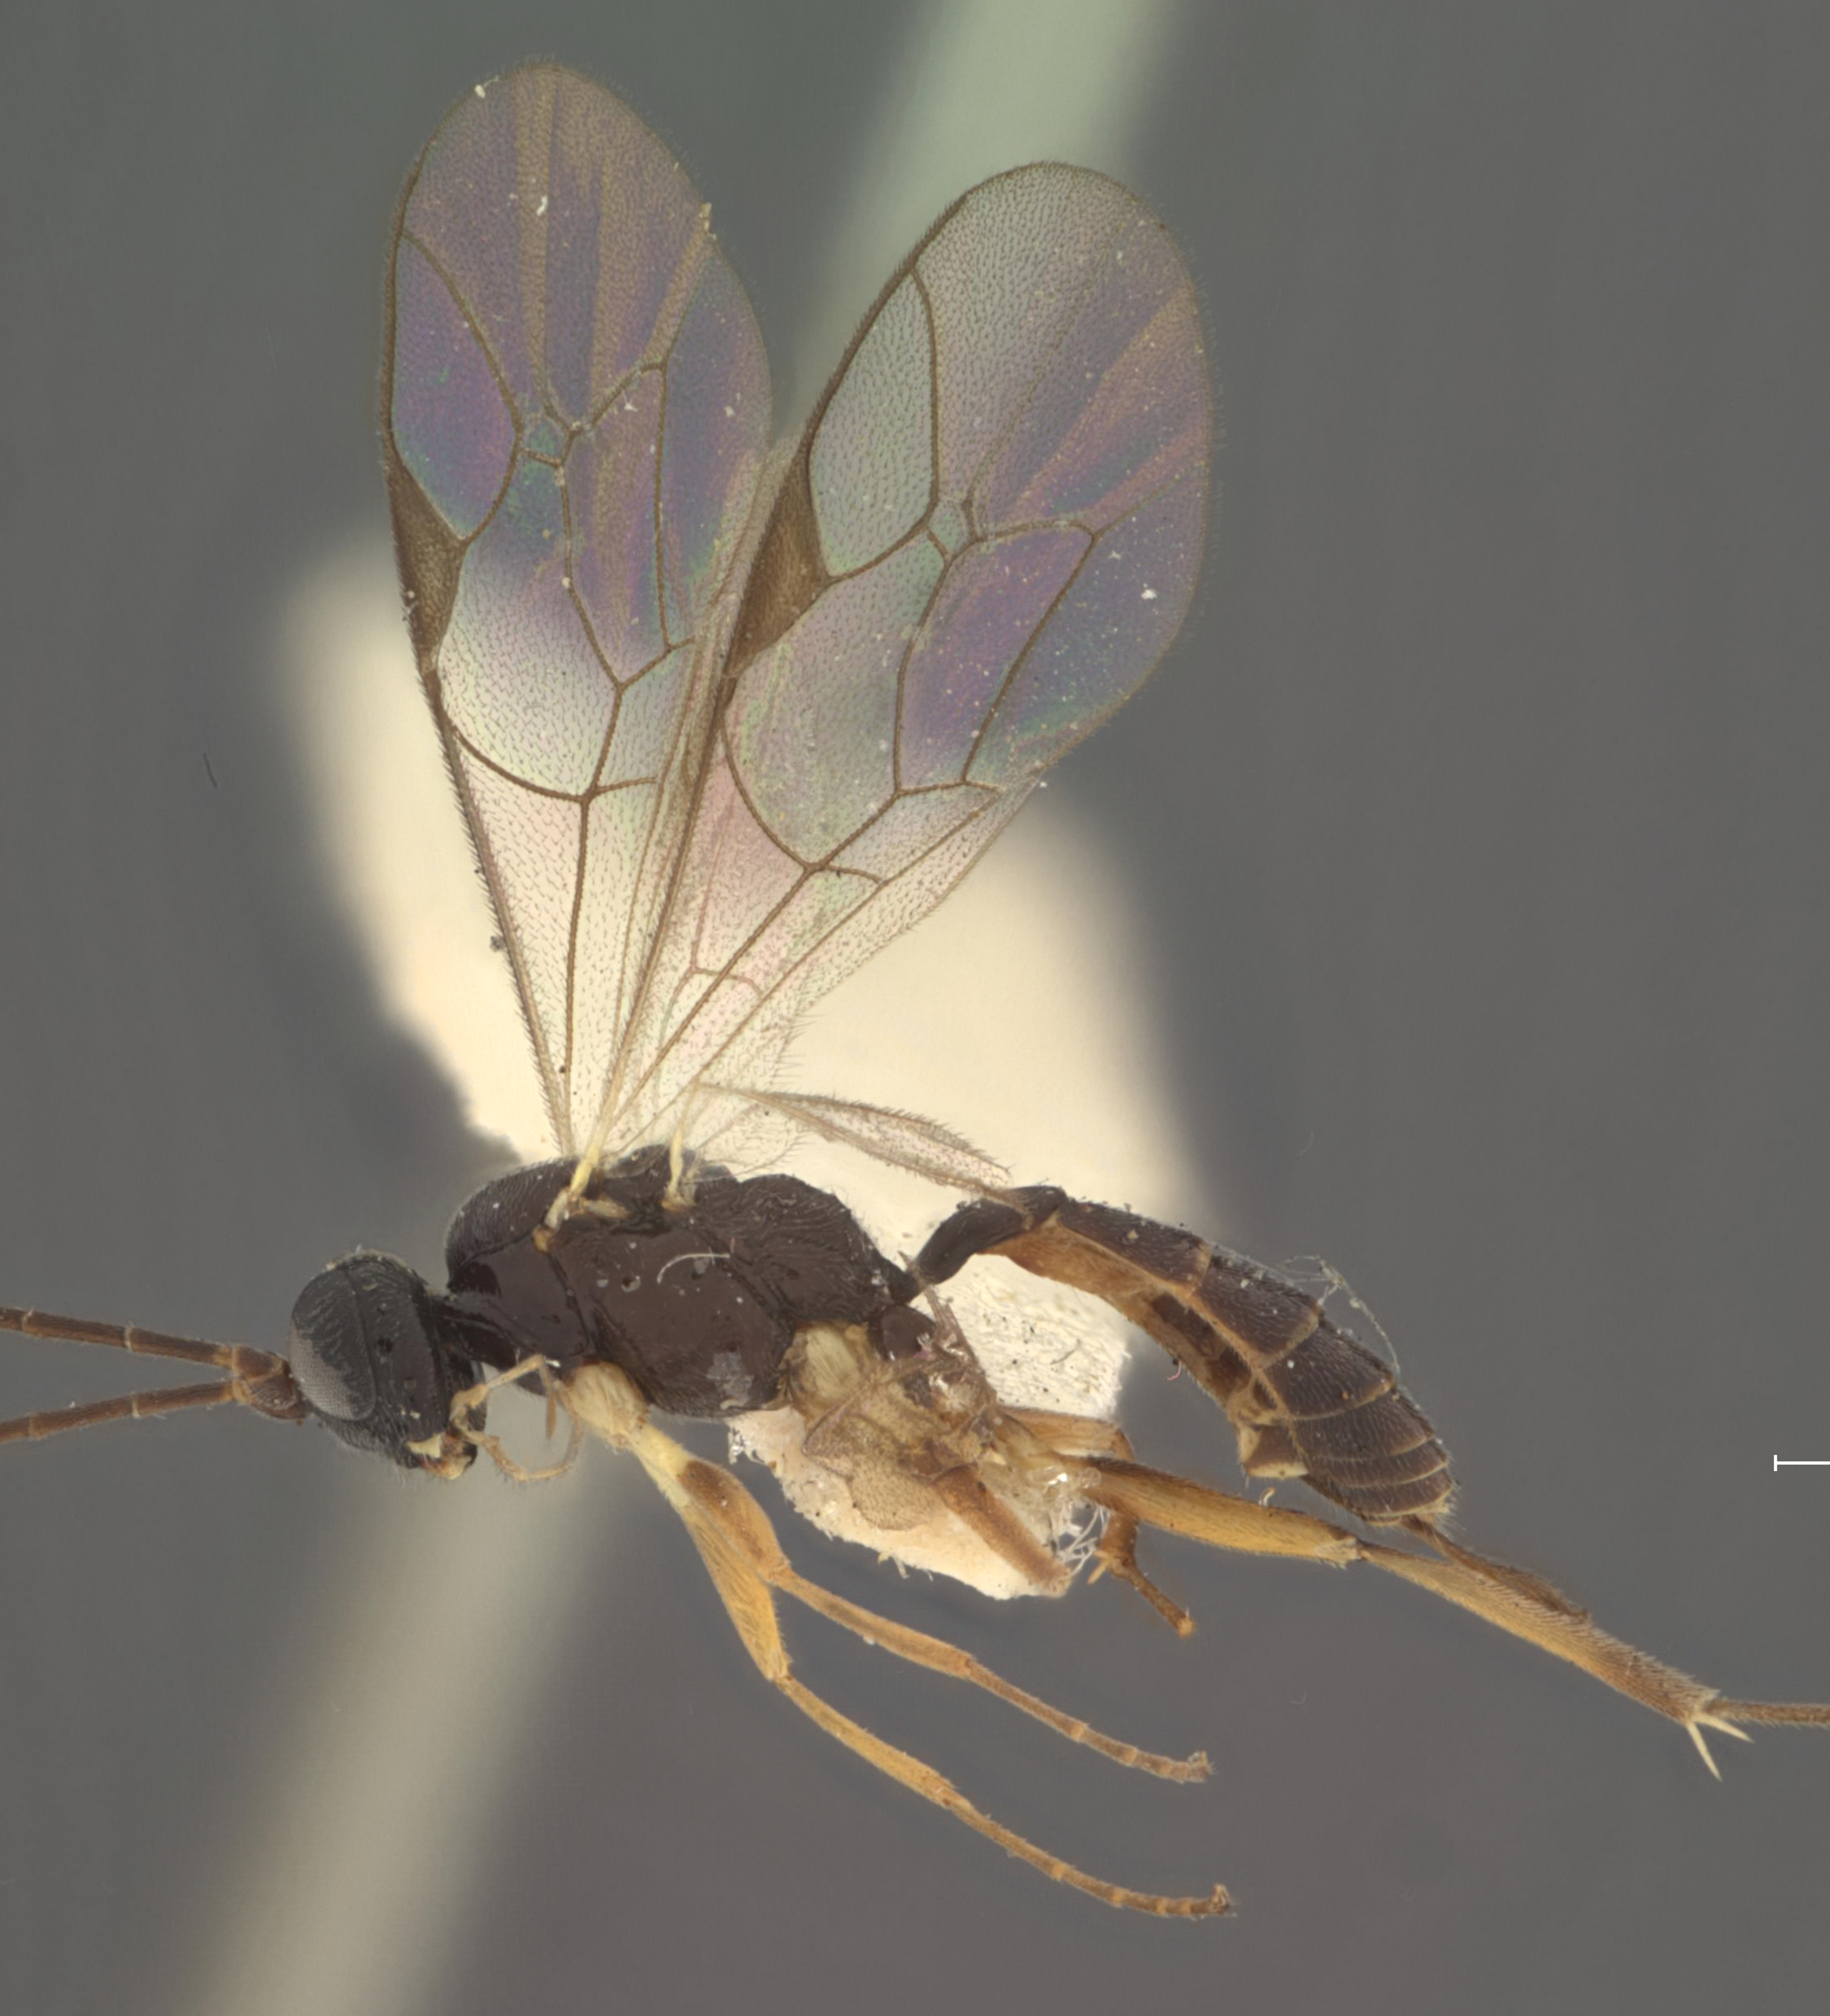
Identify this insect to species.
Hemiteles washingtonensis
